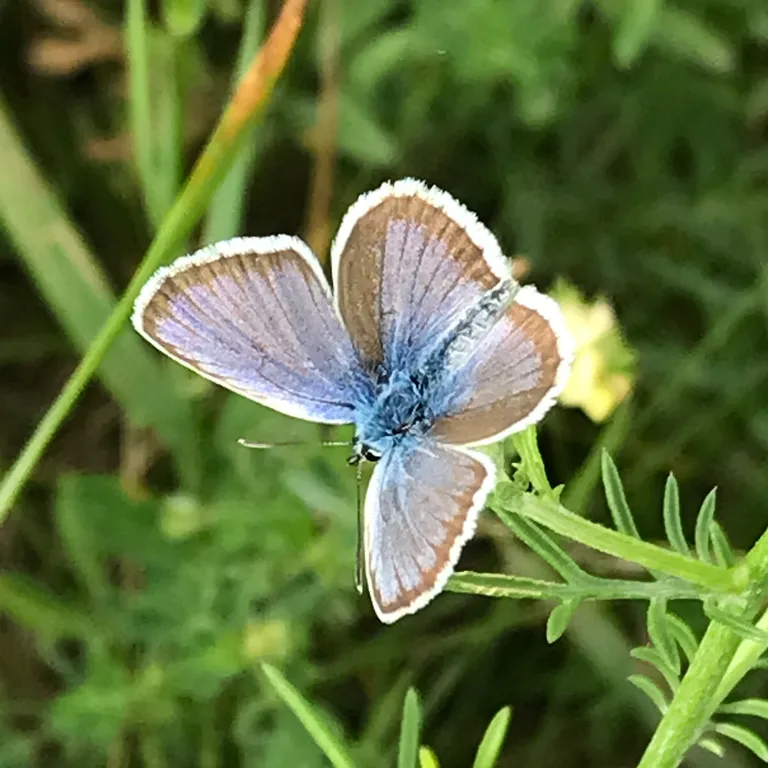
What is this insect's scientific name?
Plebejus argus
